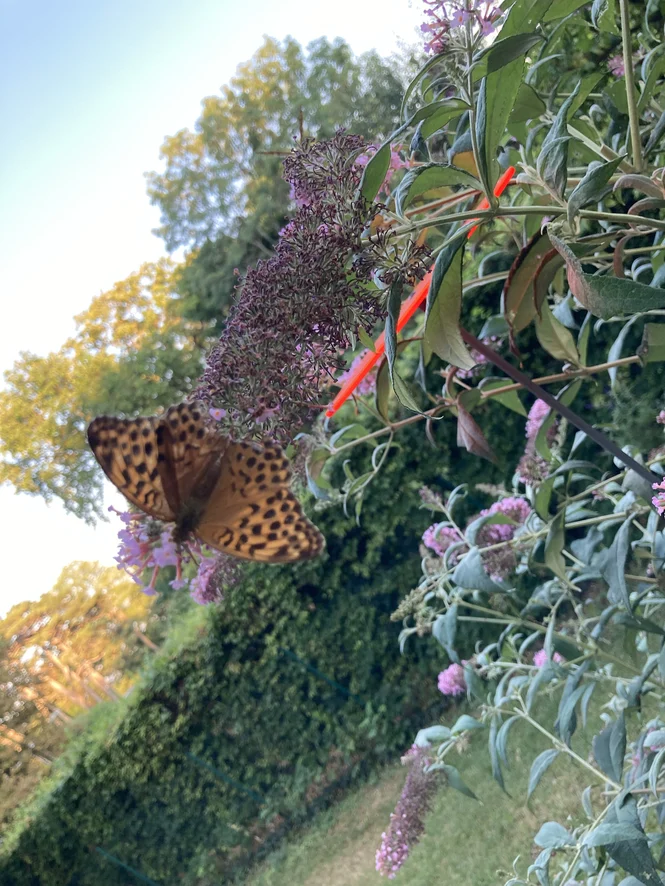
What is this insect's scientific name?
Argynnis paphia
